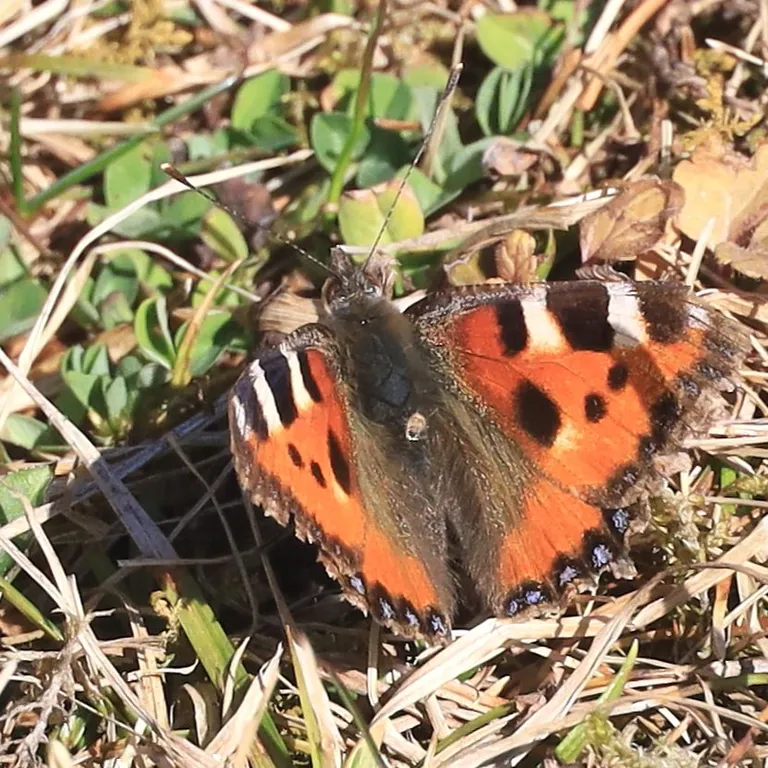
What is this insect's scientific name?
Aglais urticae
